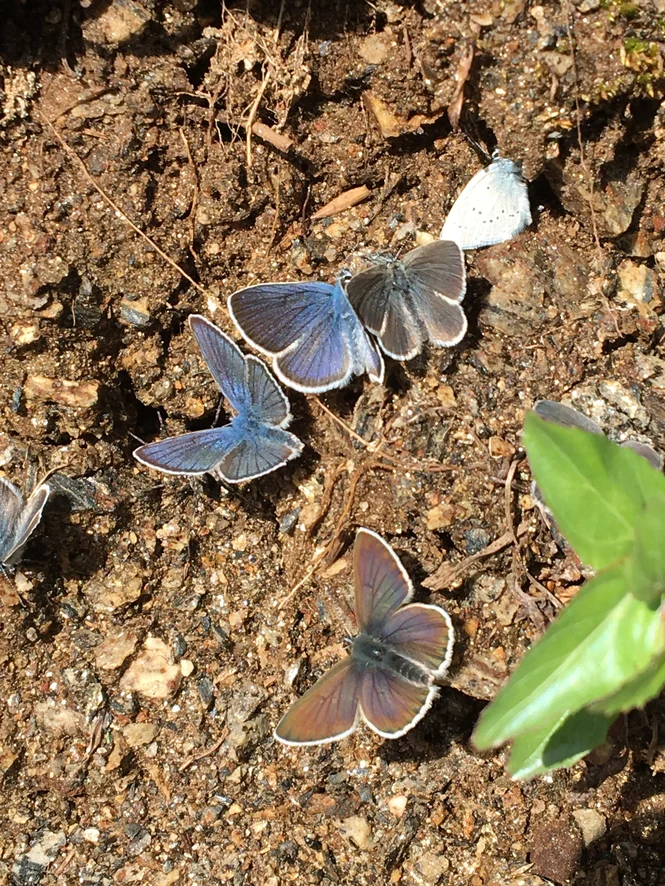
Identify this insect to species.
Cyaniris semiargus
